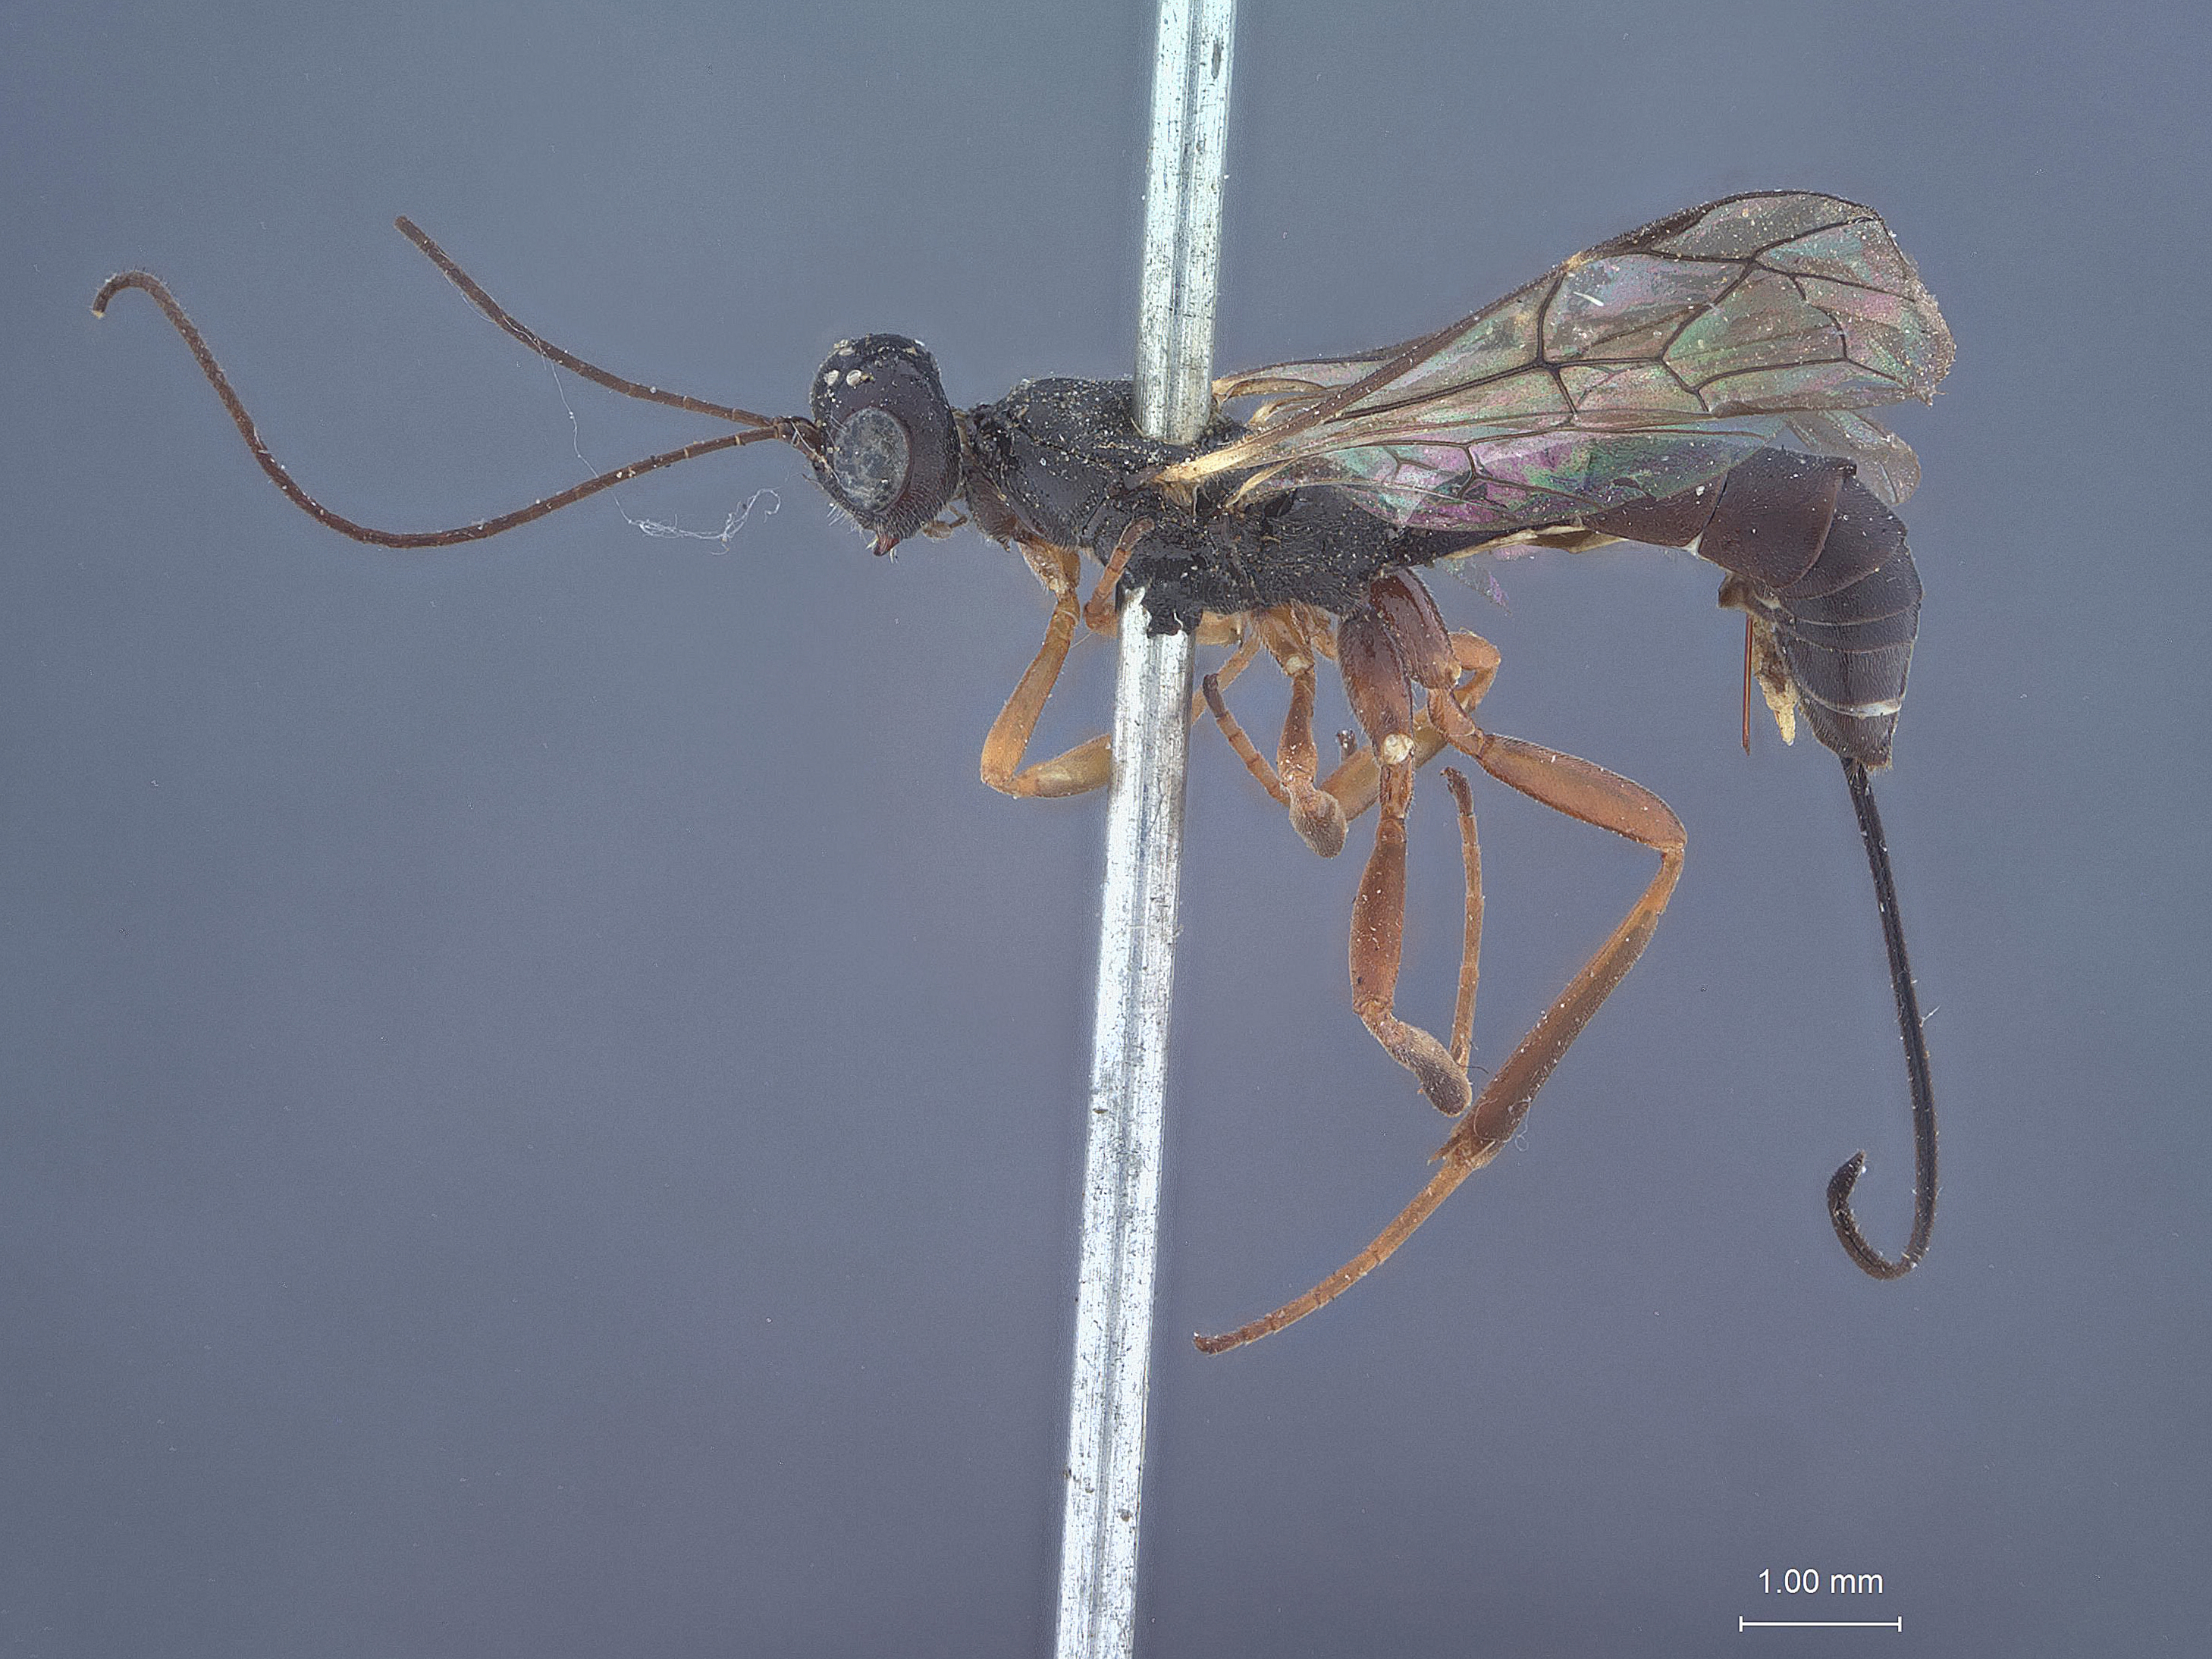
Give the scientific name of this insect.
Xorides medius
